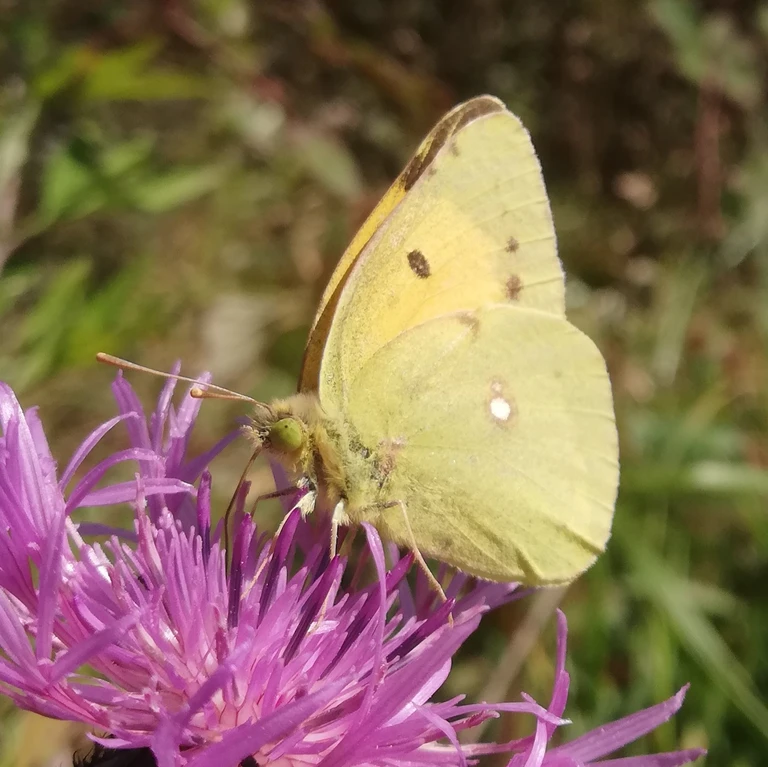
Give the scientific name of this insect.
Colias croceus
